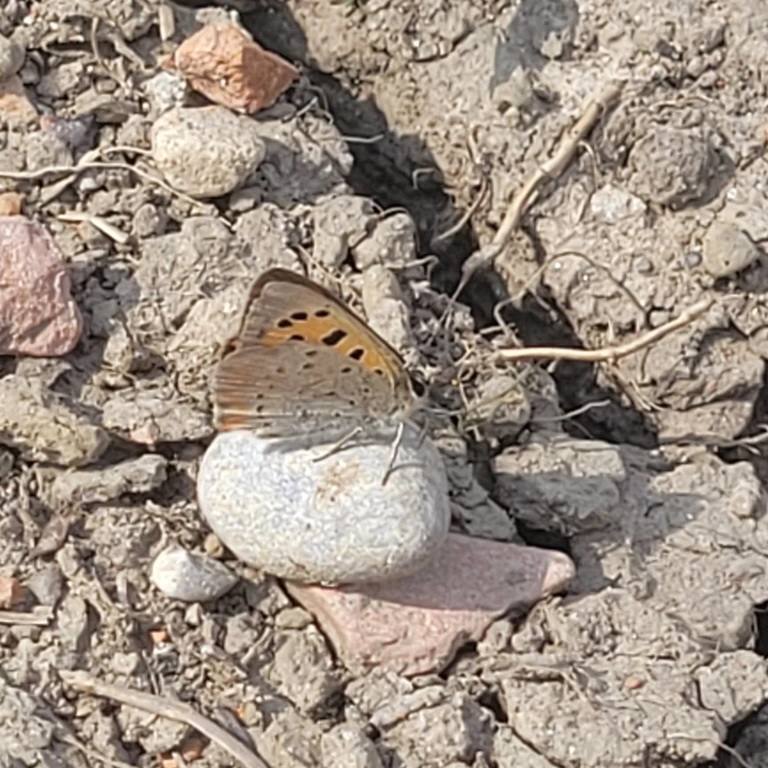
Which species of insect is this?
Lycaena phlaeas
